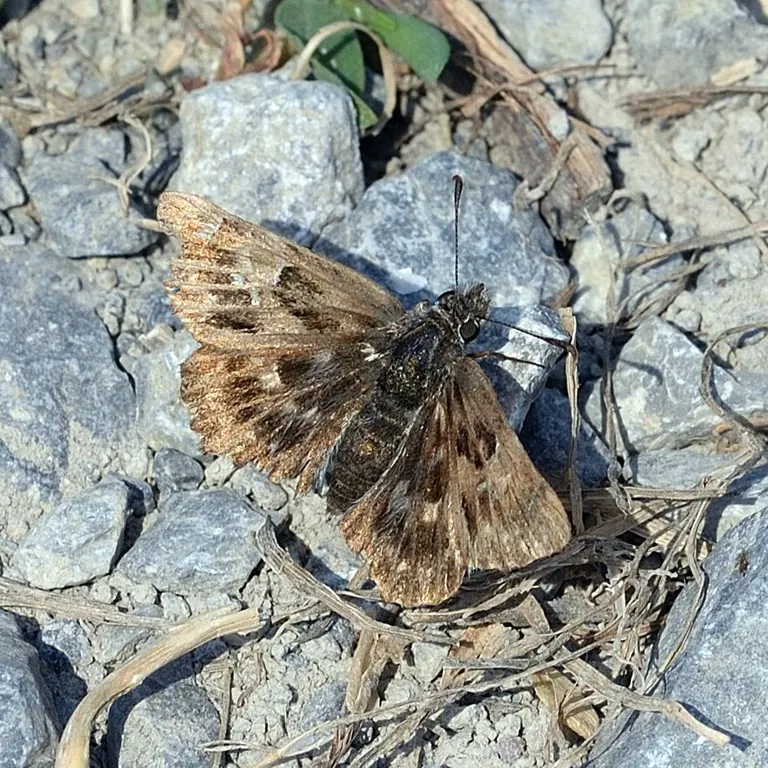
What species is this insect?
Carcharodus alceae
